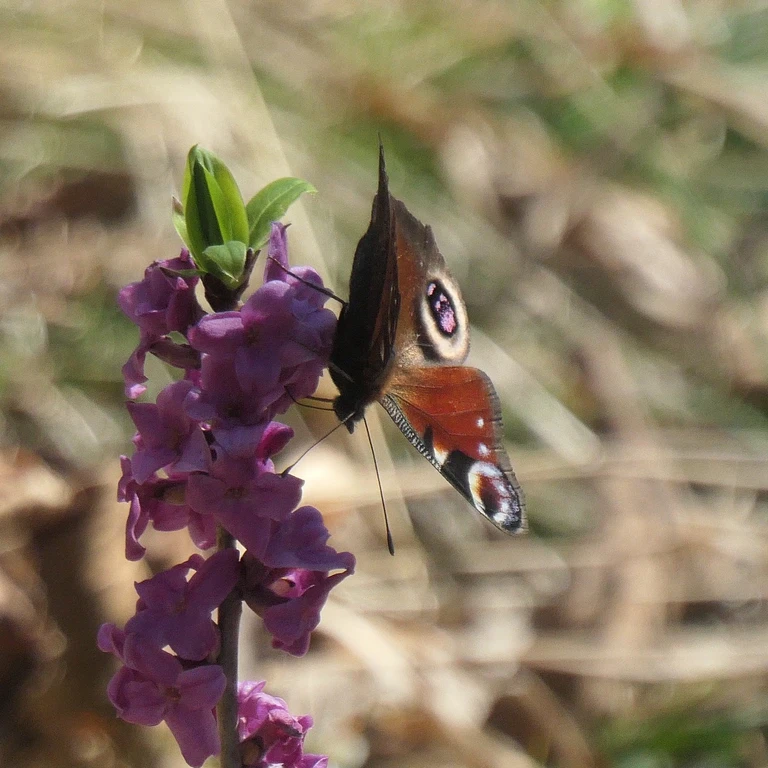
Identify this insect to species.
Aglais io
